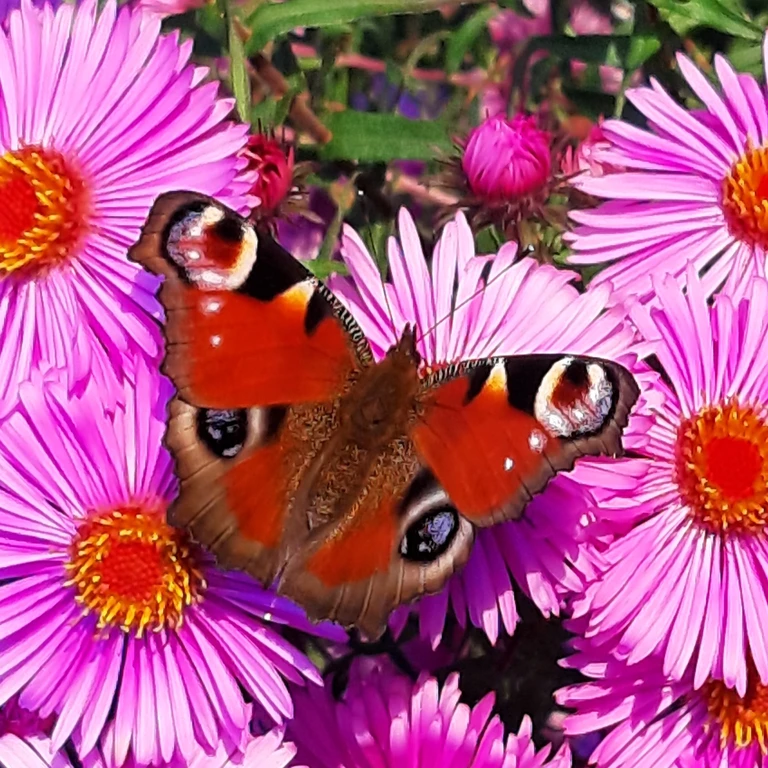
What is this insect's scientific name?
Aglais io
